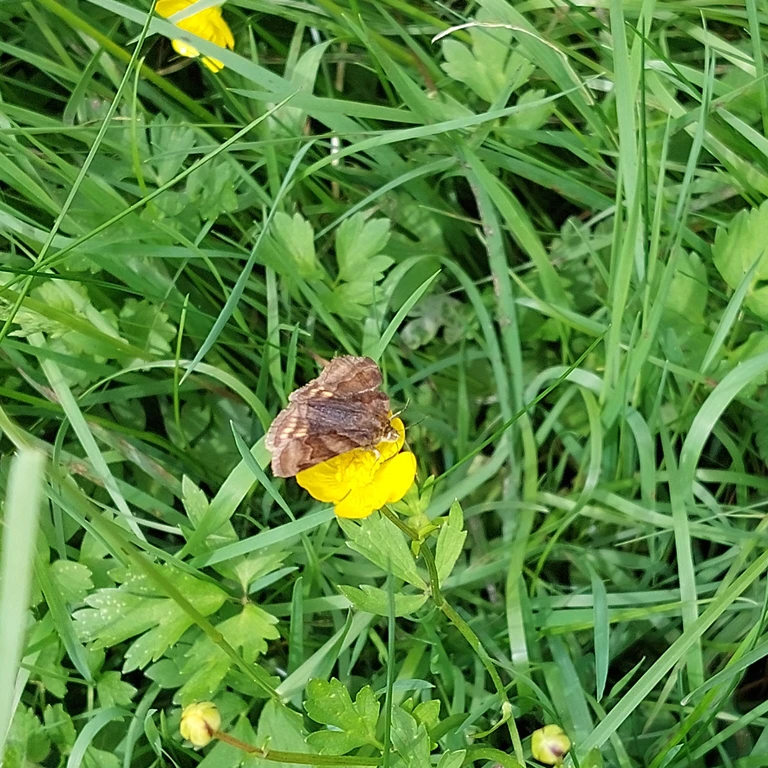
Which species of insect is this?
Euclidia glyphica
